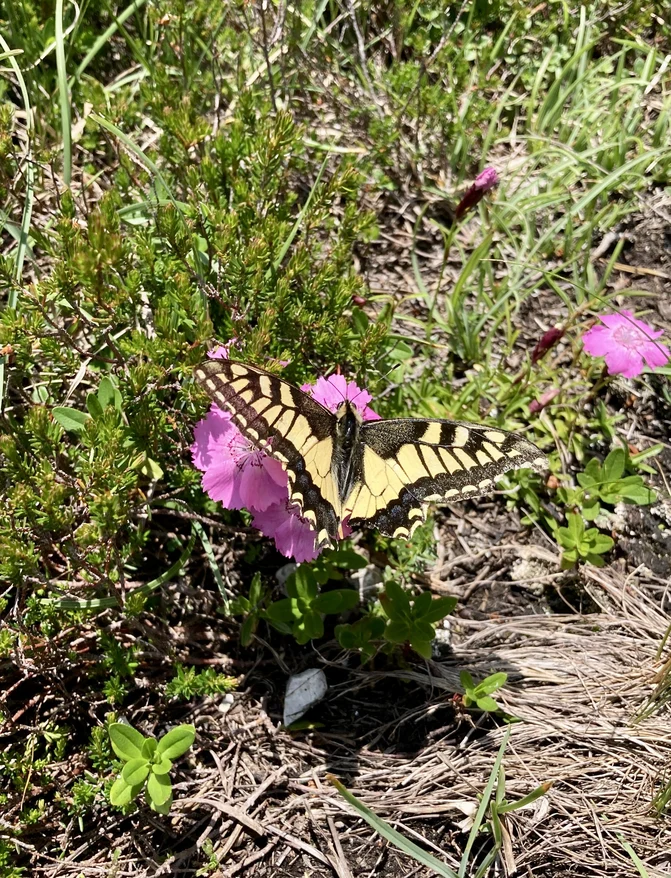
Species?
Papilio machaon
